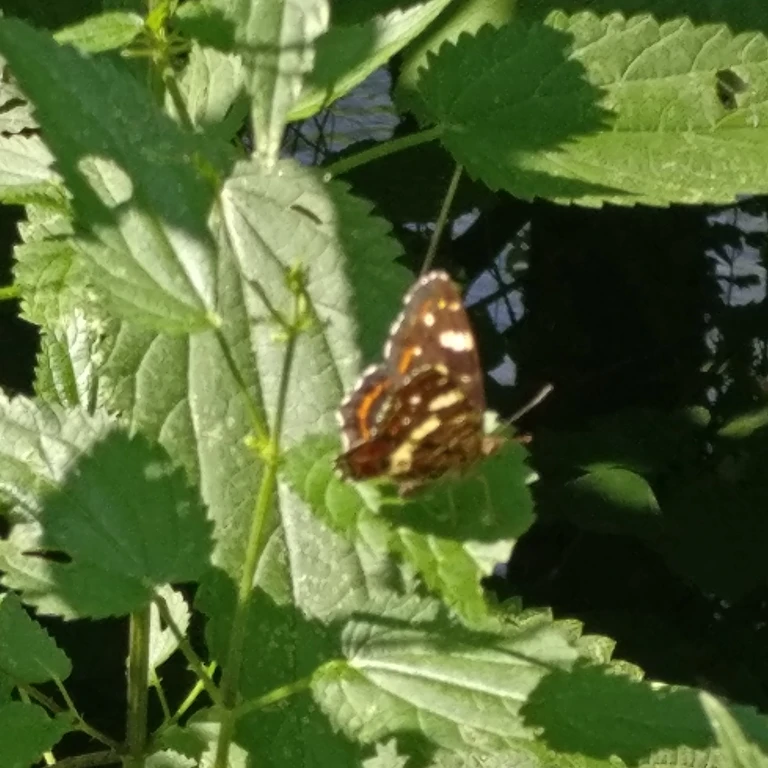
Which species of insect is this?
Araschnia levana
